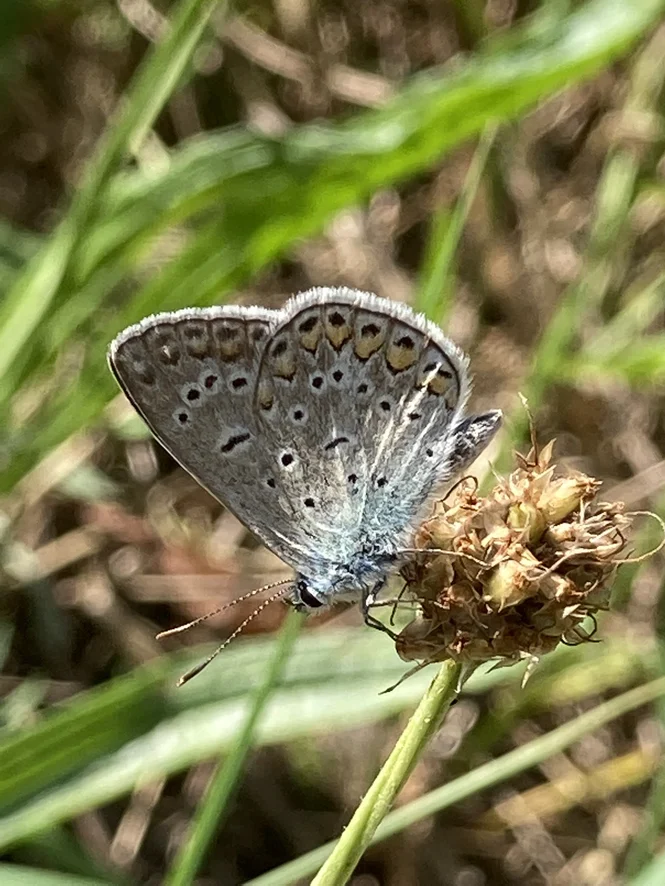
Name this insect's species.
Polyommatus icarus
